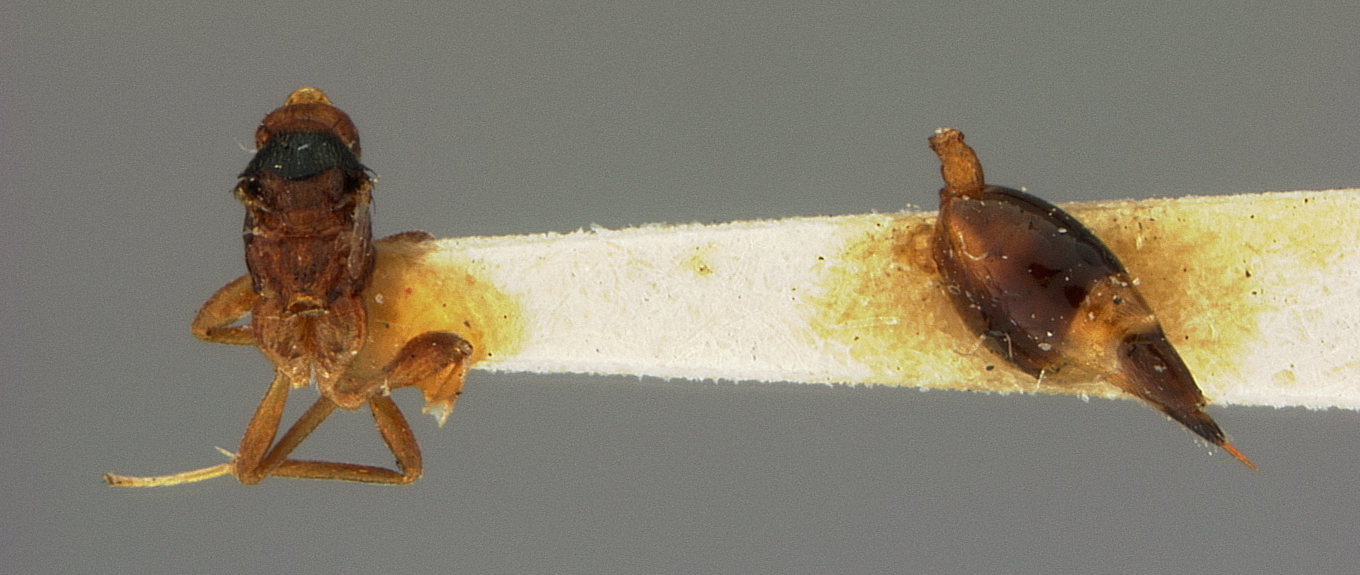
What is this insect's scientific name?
Apterolelaps nigriceps
